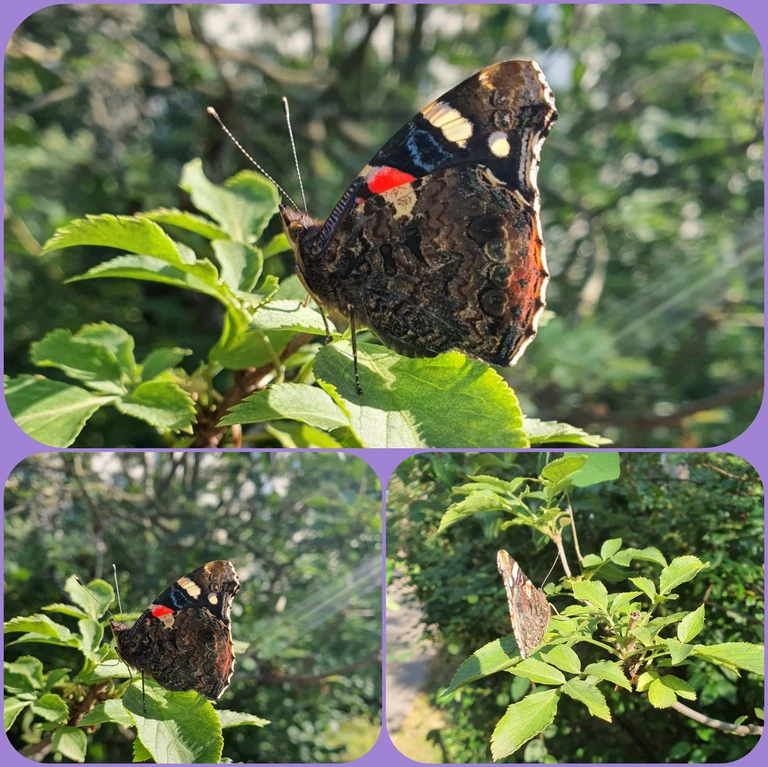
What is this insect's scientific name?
Vanessa atalanta
